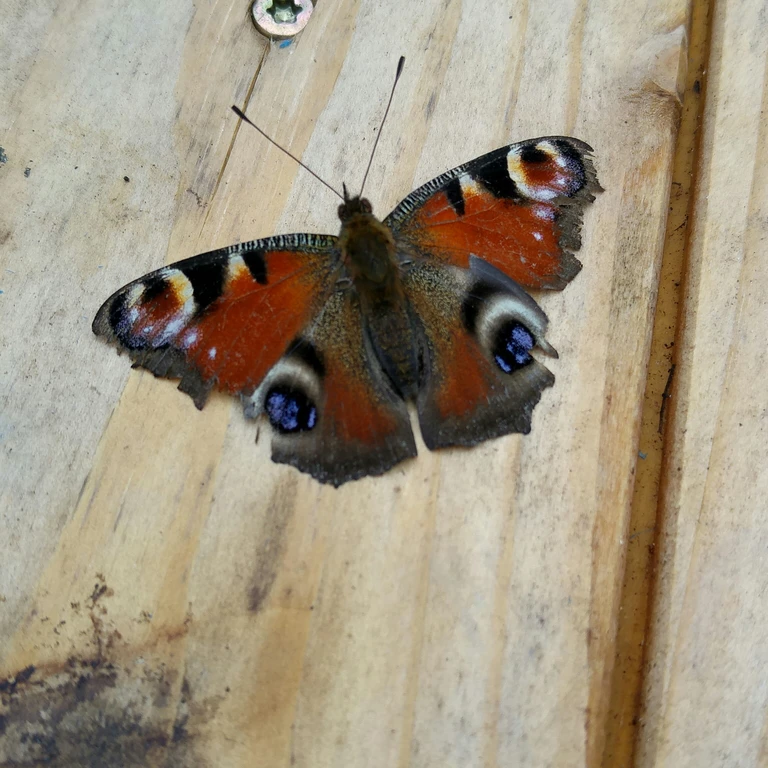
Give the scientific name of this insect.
Aglais io
